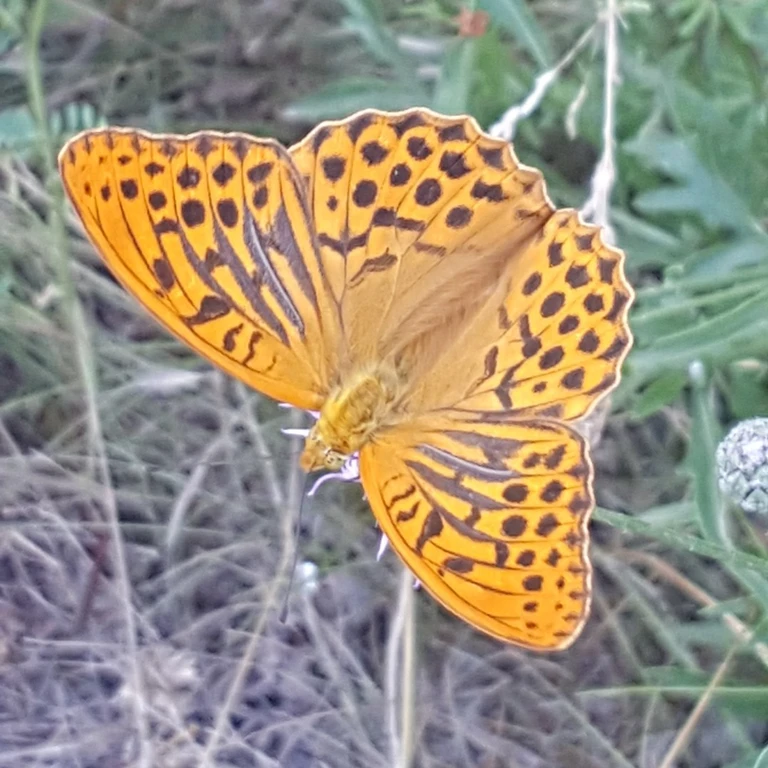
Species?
Argynnis paphia
